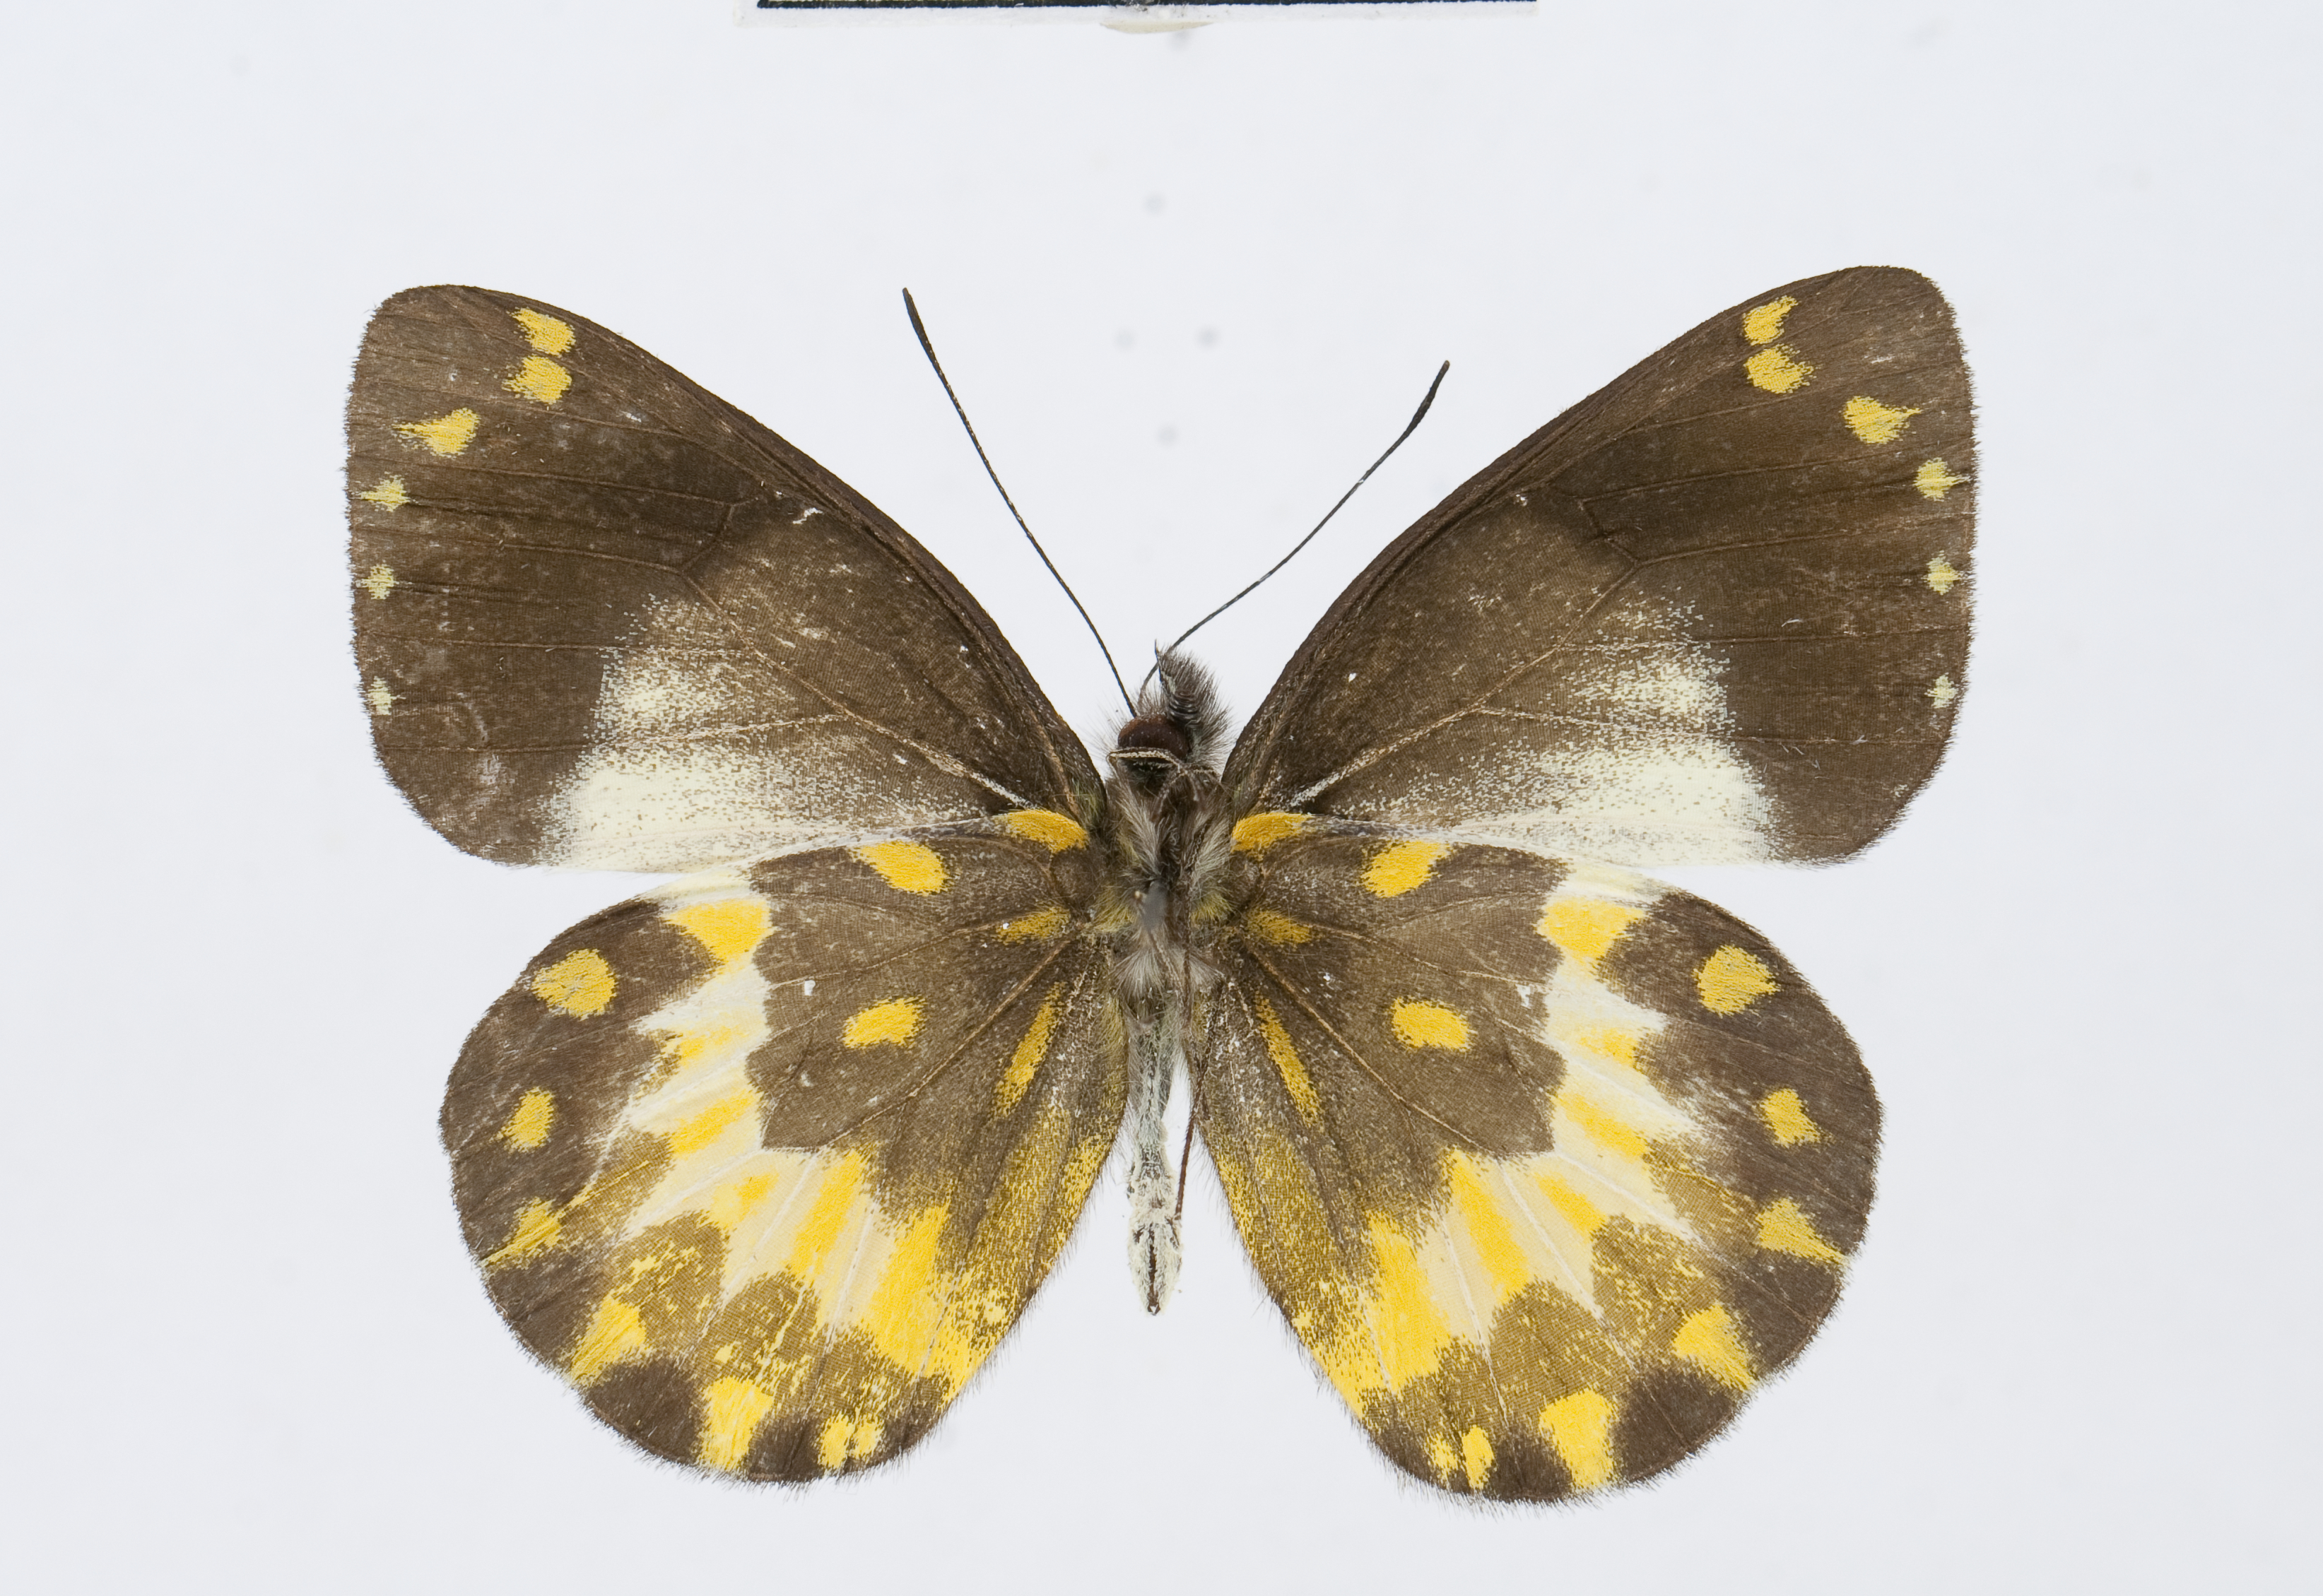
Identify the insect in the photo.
Delias pheres
